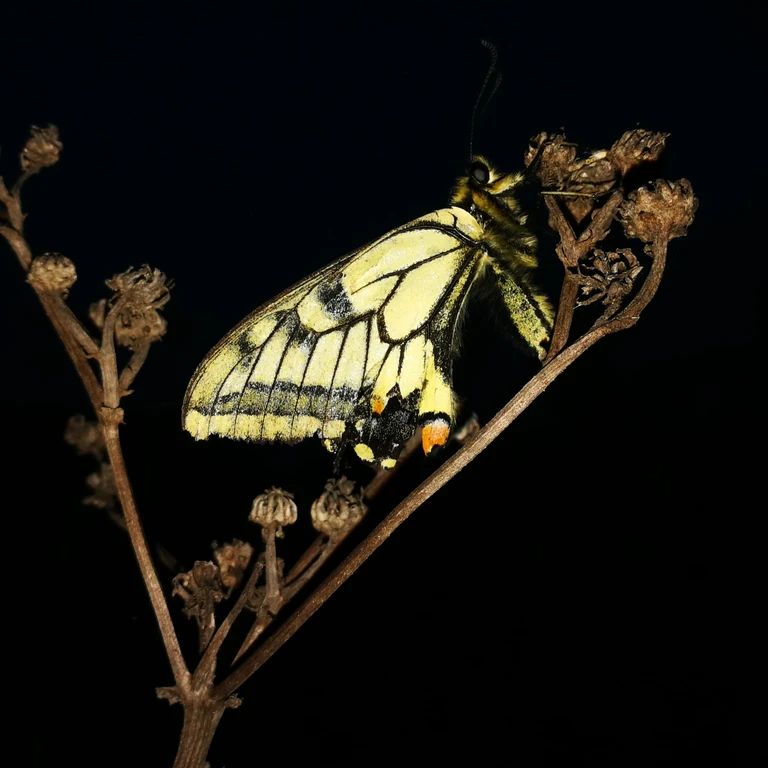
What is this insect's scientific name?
Papilio machaon
